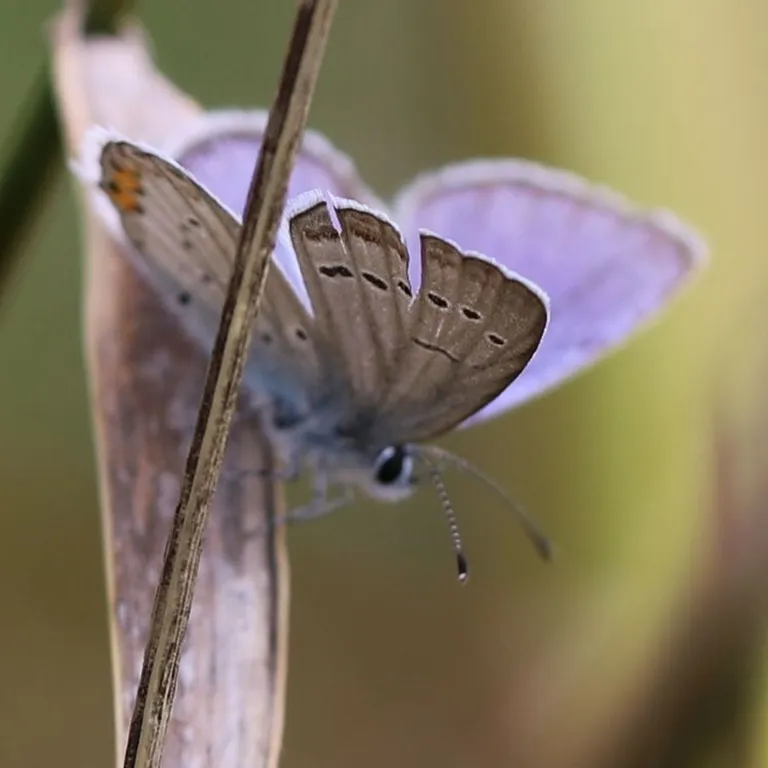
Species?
Cupido argiades (also Elkalyce argiades)
